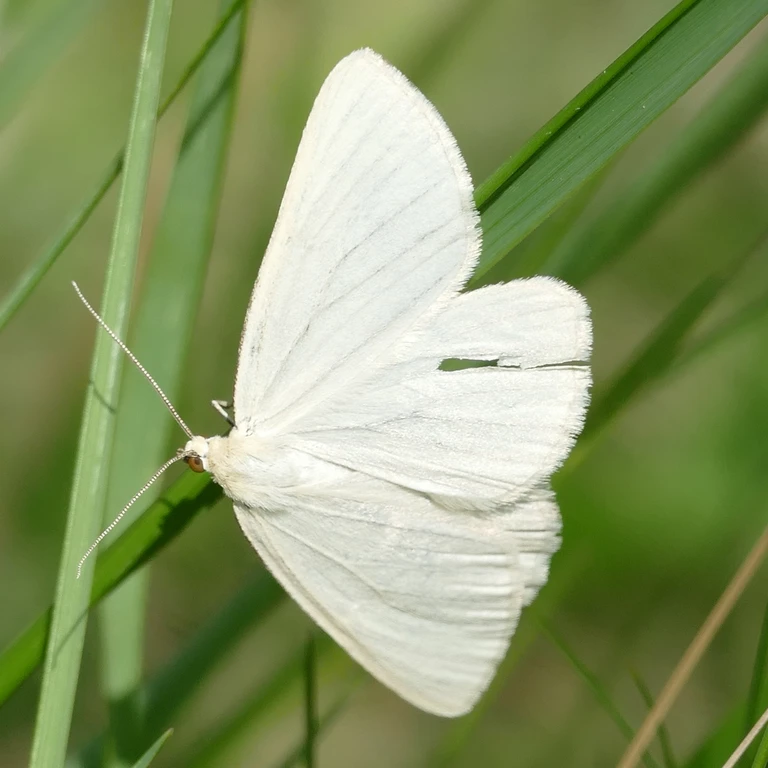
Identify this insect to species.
Siona lineata
